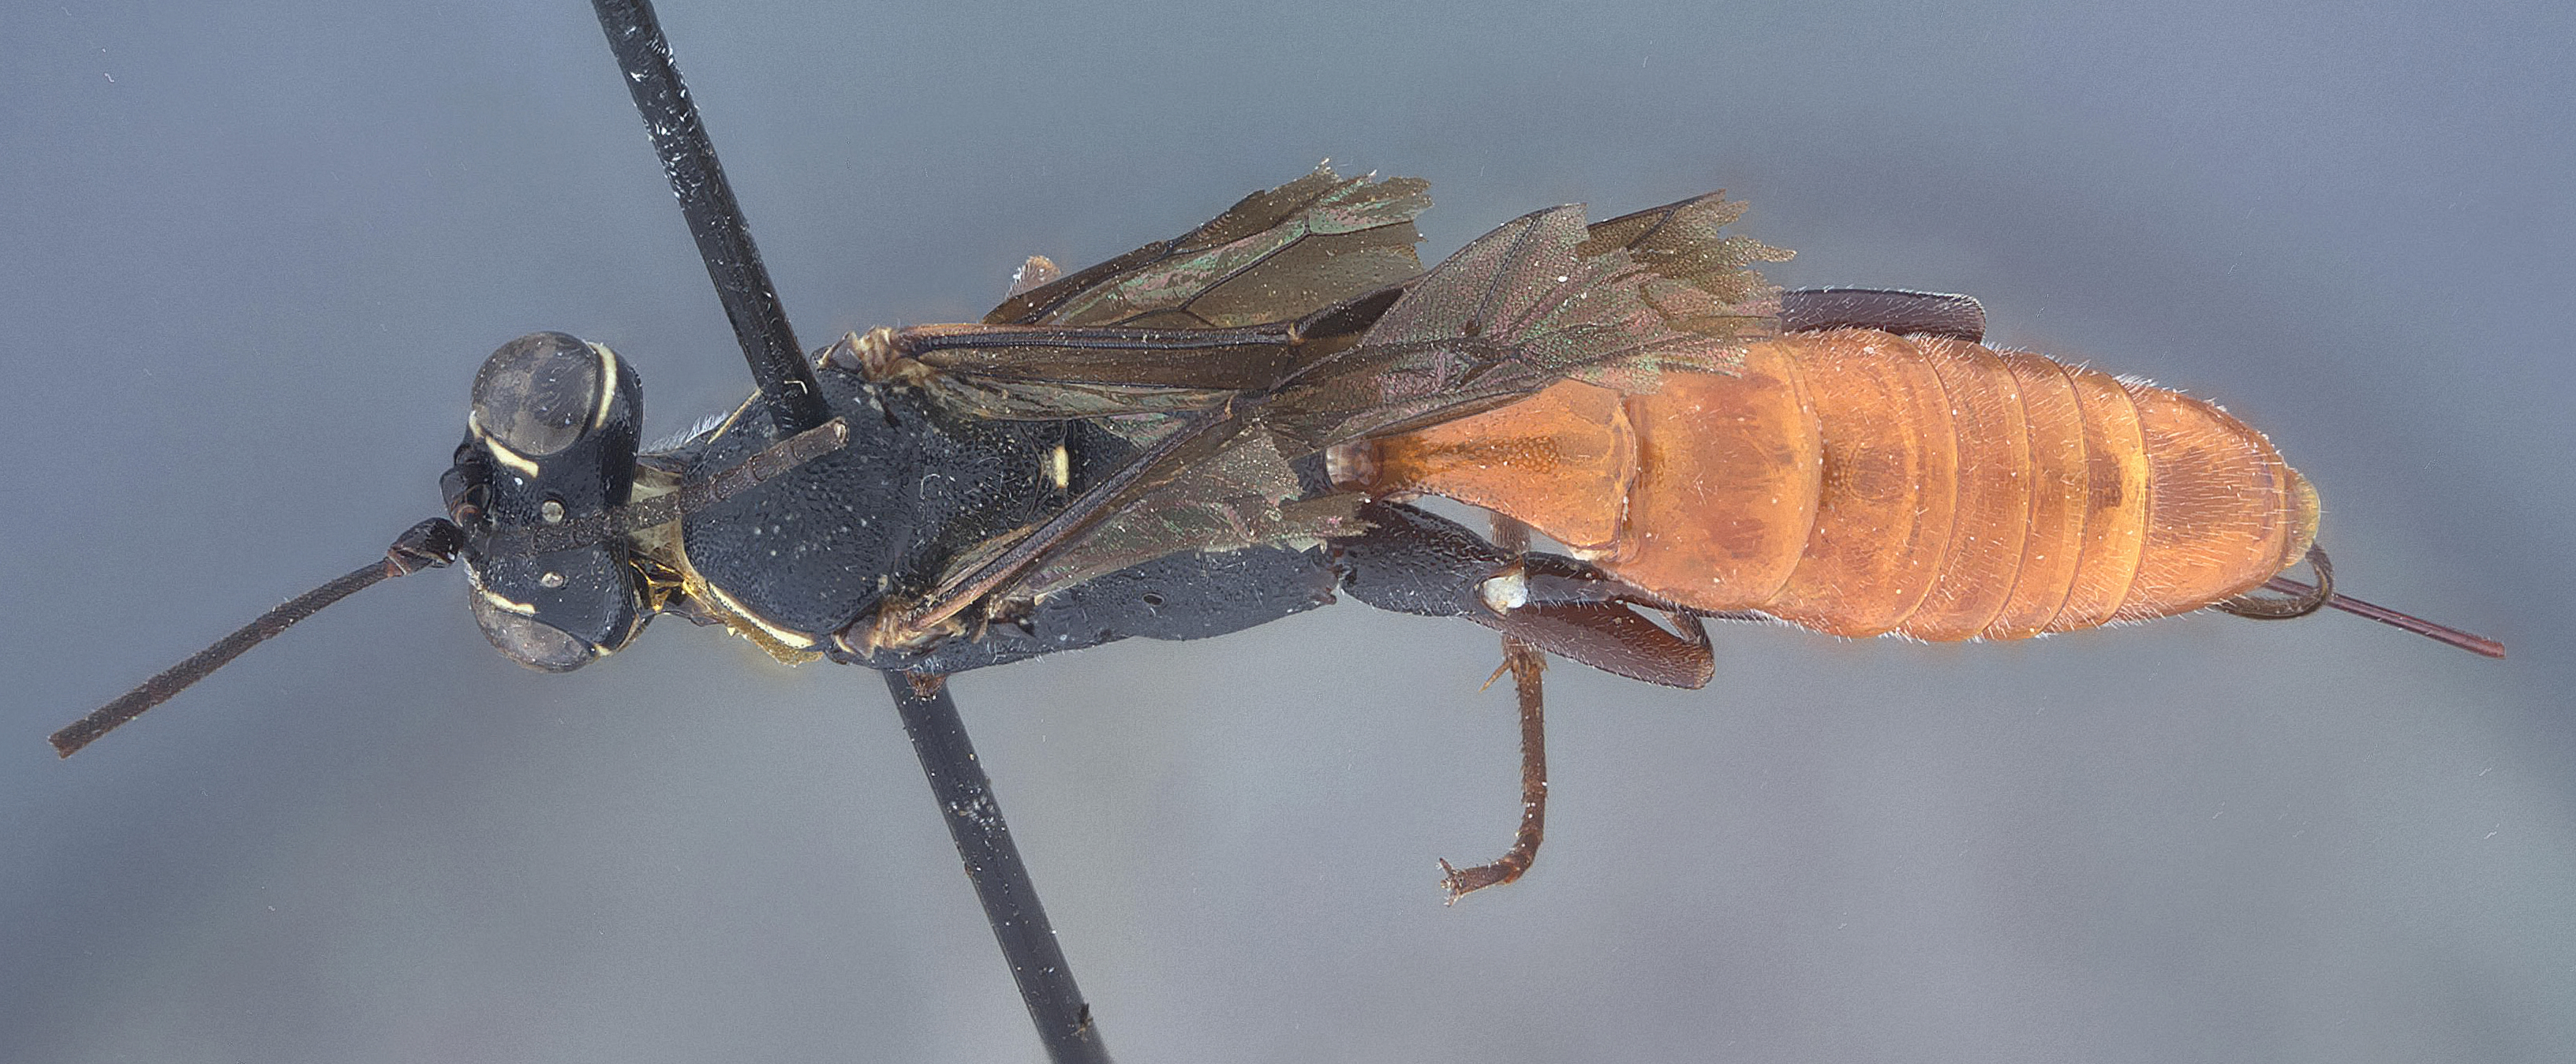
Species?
Cryptohelcostizus furmipennis
